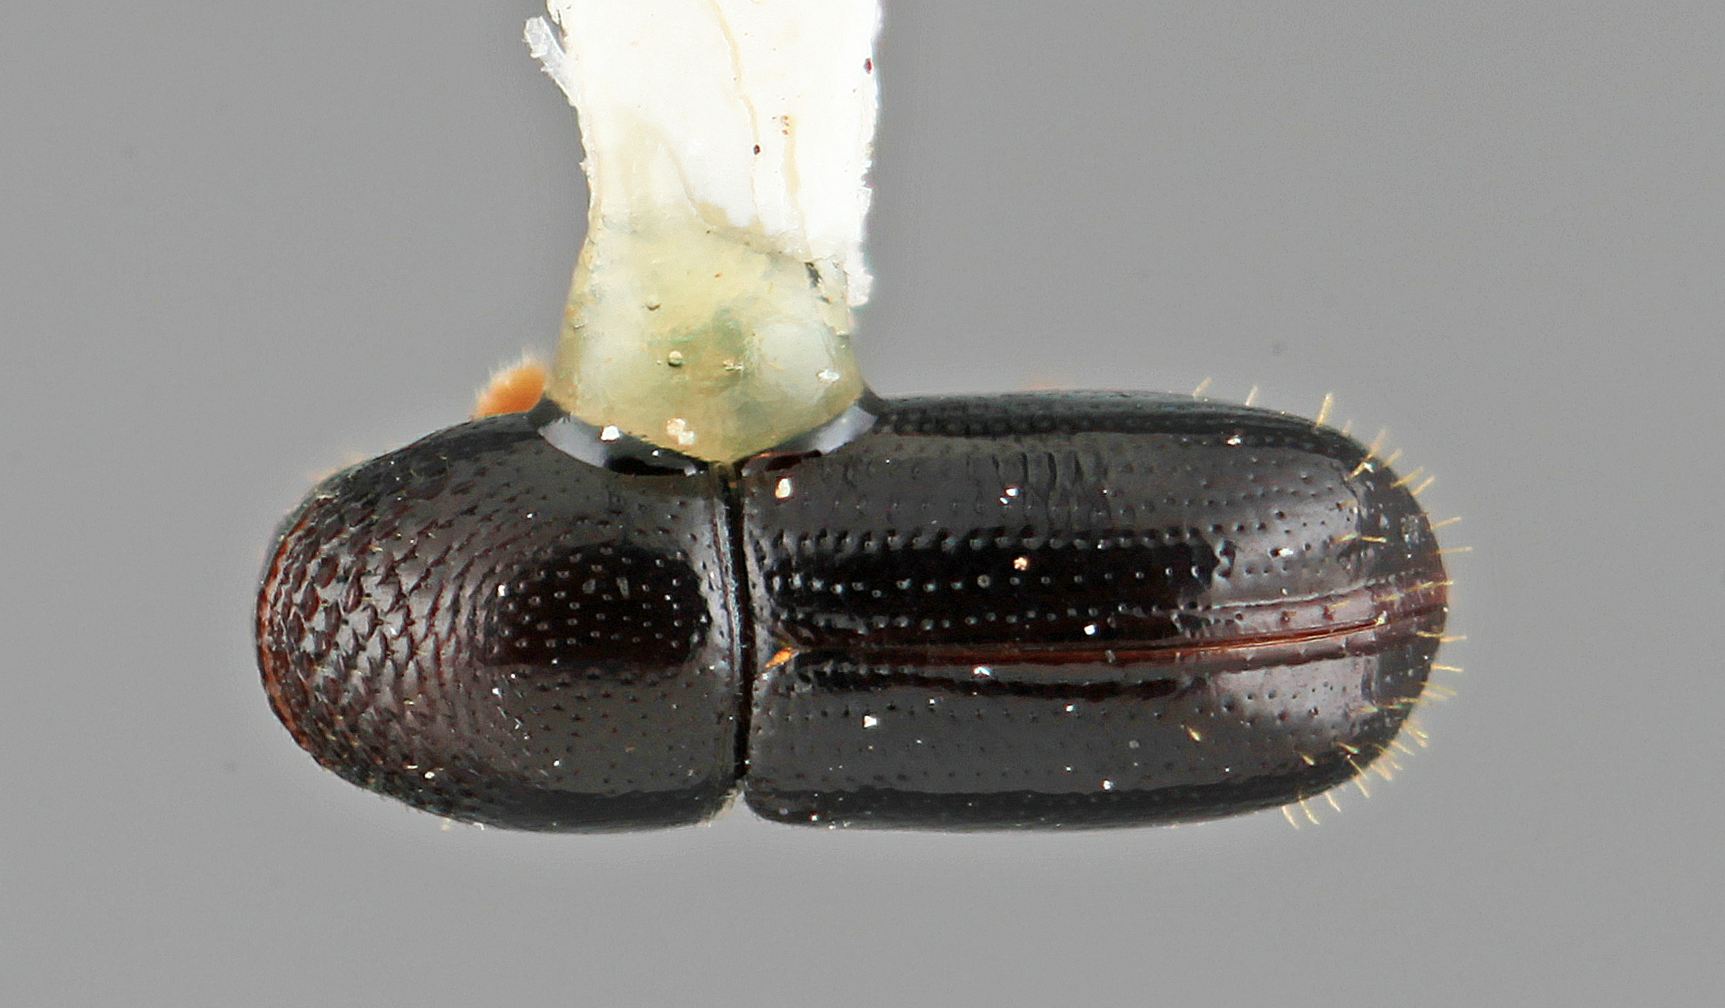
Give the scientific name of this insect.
Pityophthorus mendosus
